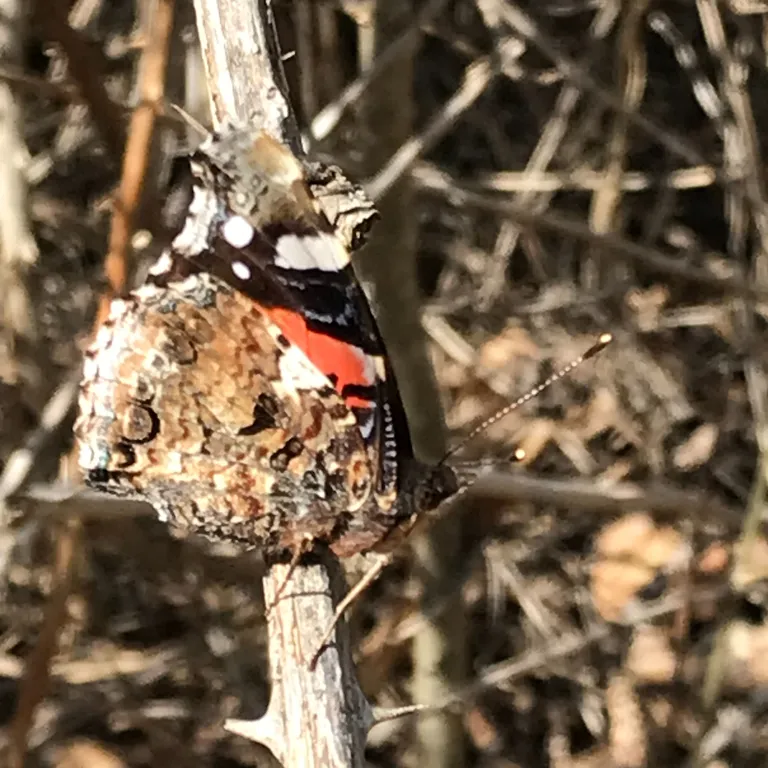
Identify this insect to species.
Vanessa atalanta
